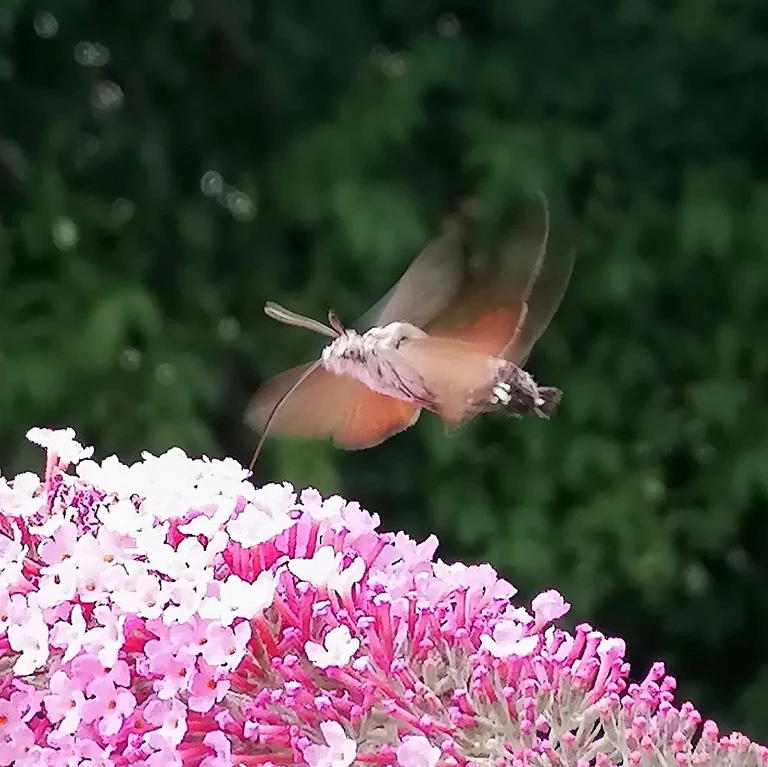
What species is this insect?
Macroglossum stellatarum
